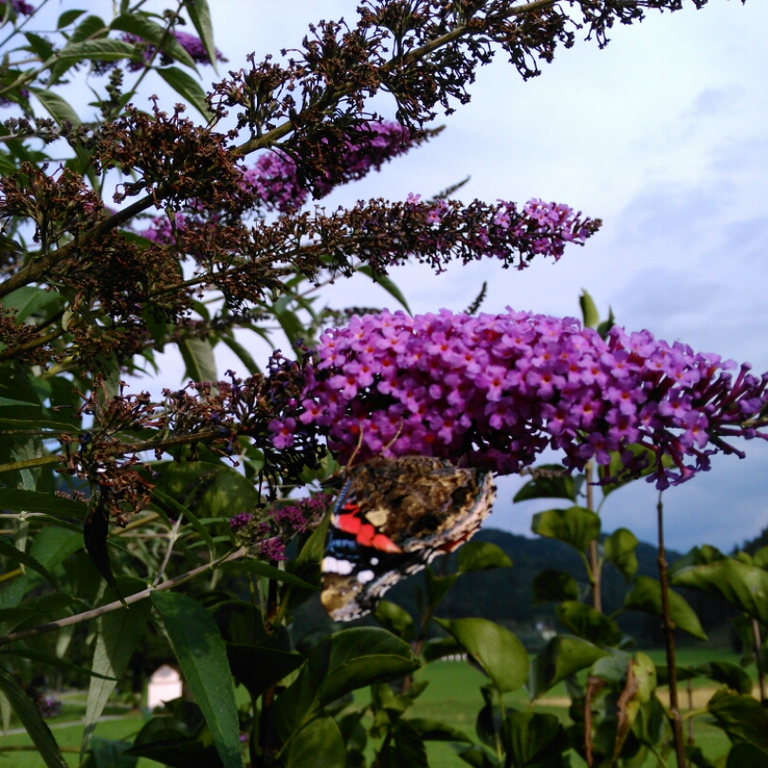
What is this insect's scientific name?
Vanessa atalanta
